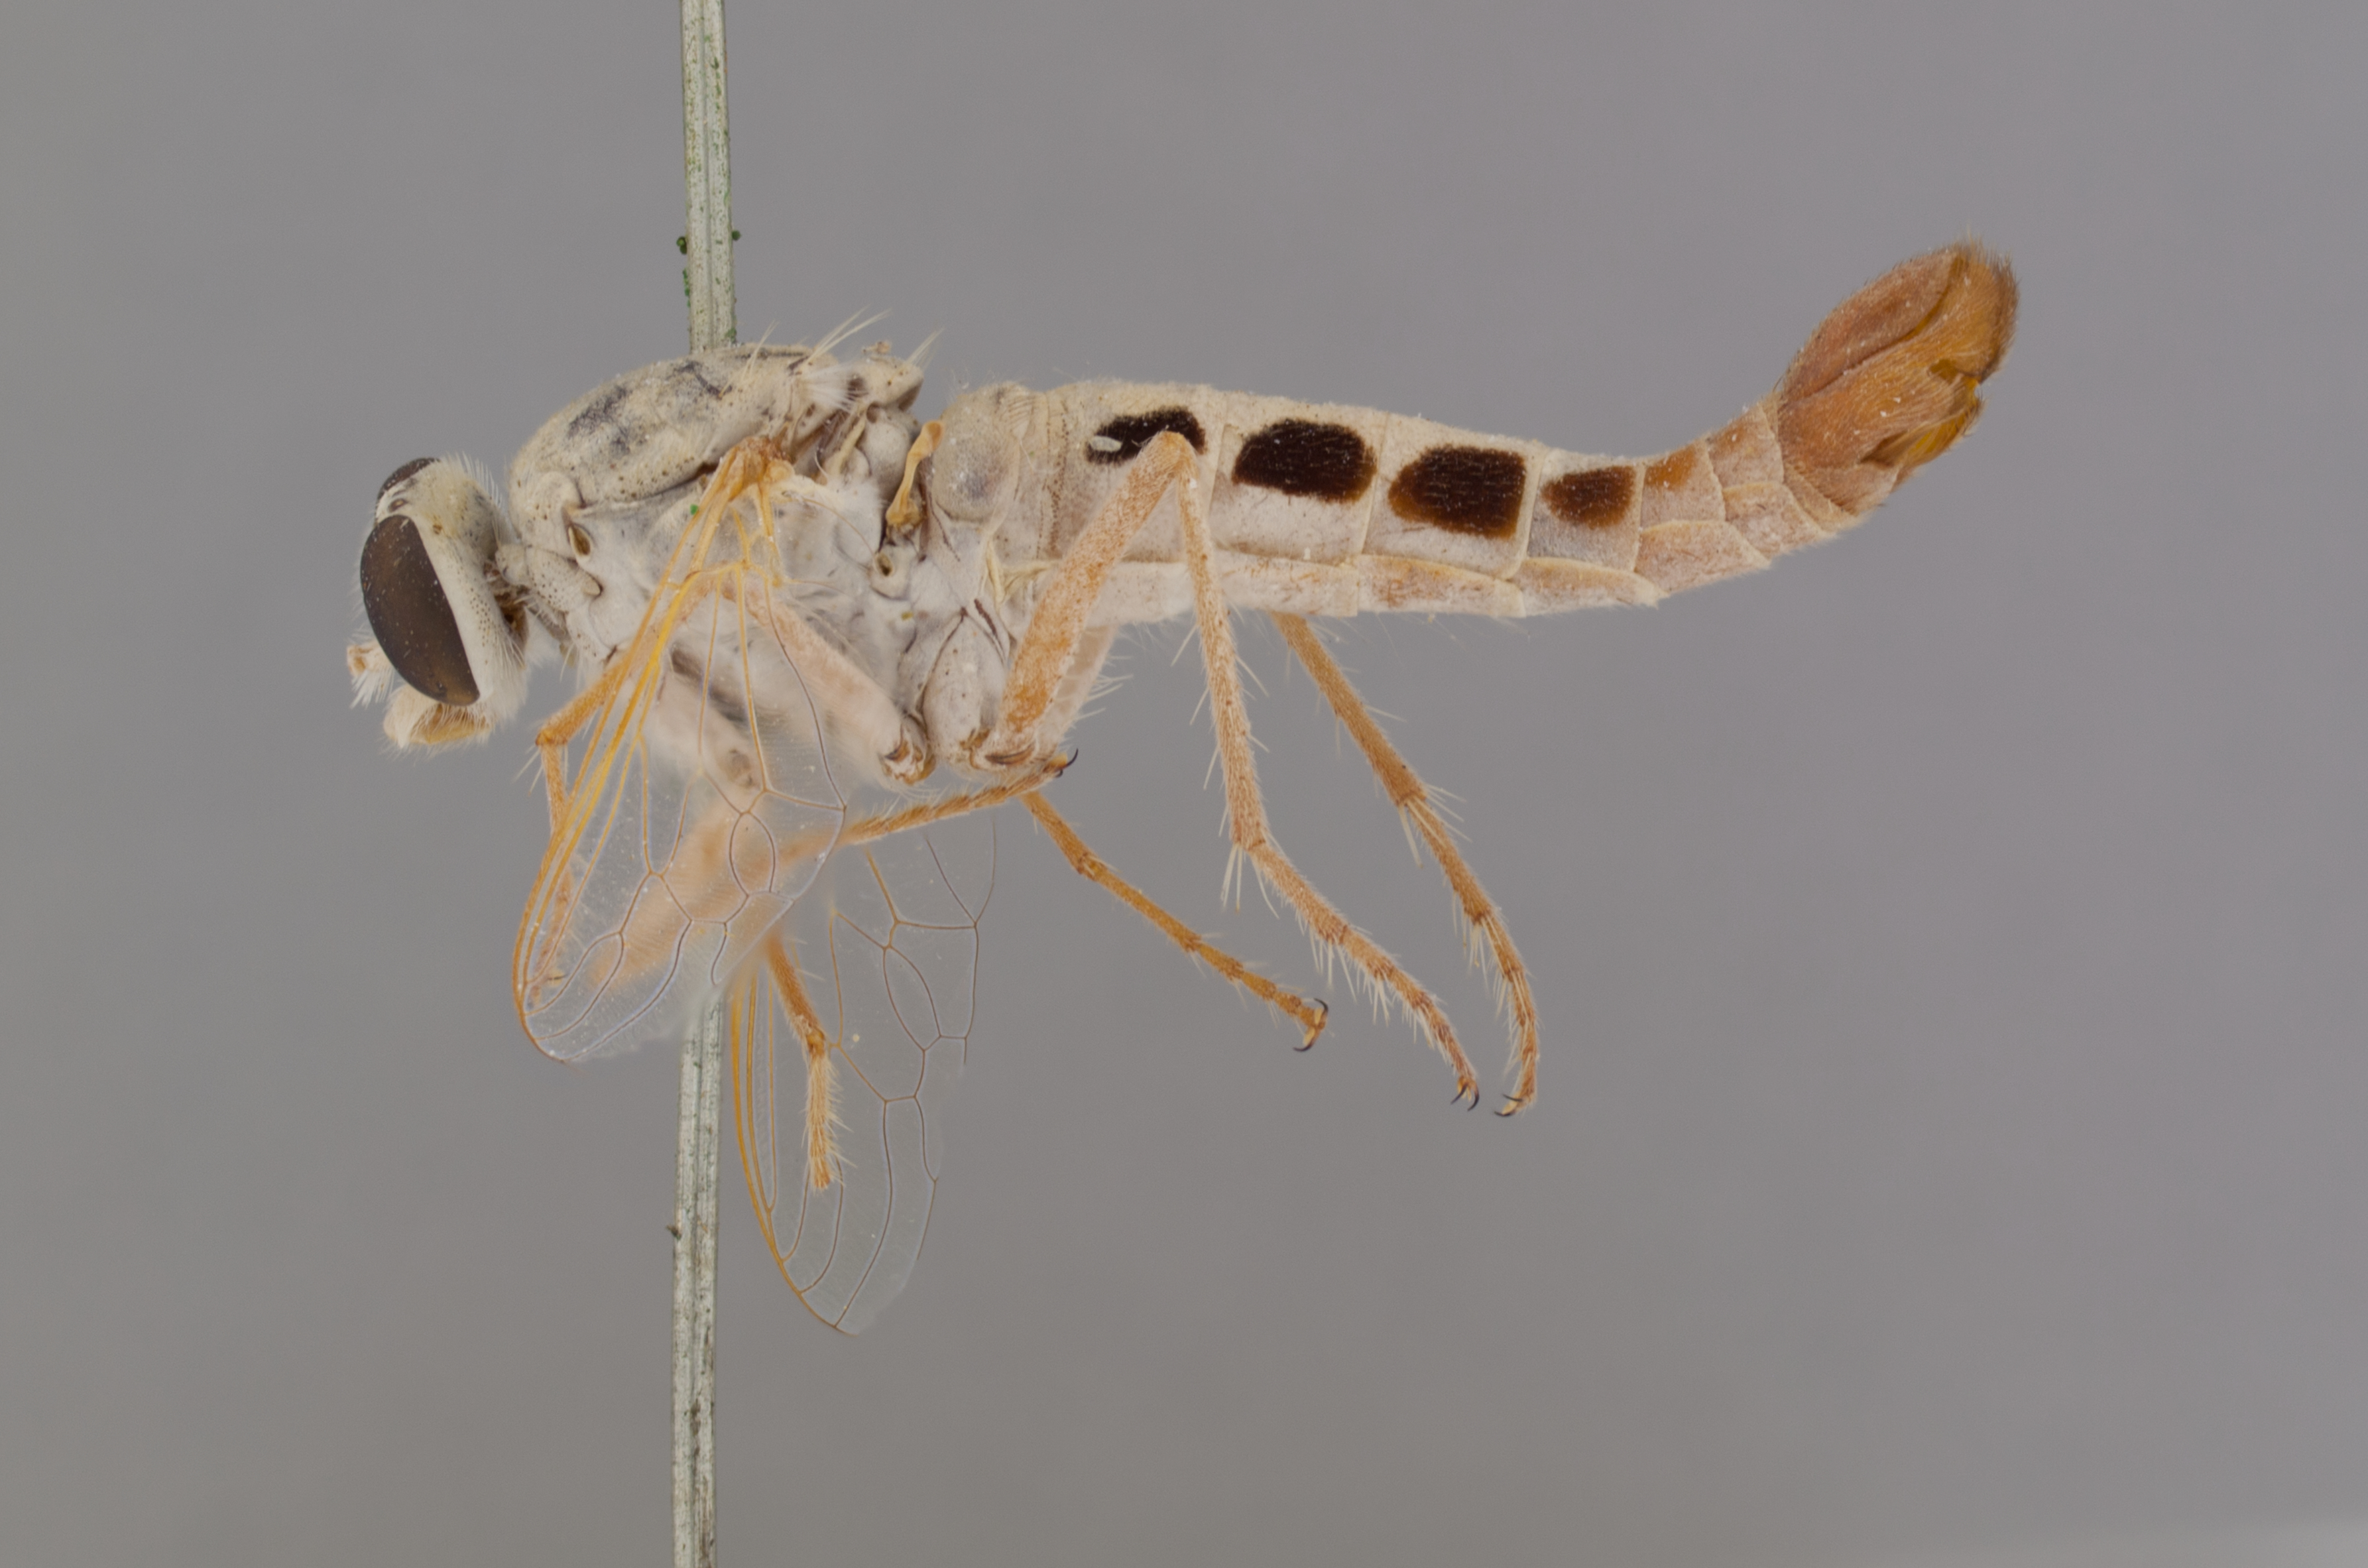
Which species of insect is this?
Apiocera interrupta
